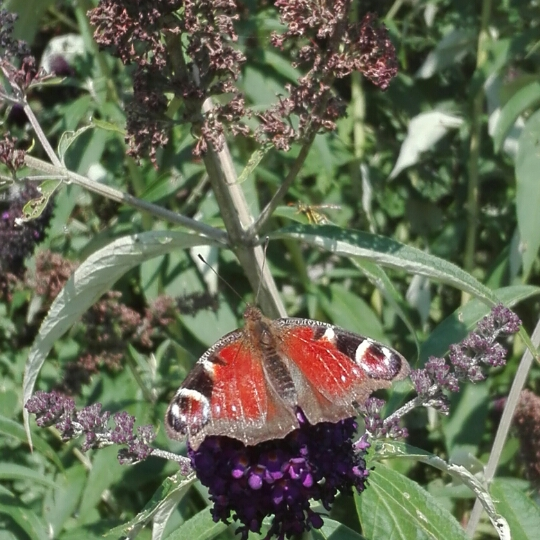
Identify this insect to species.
Aglais io
